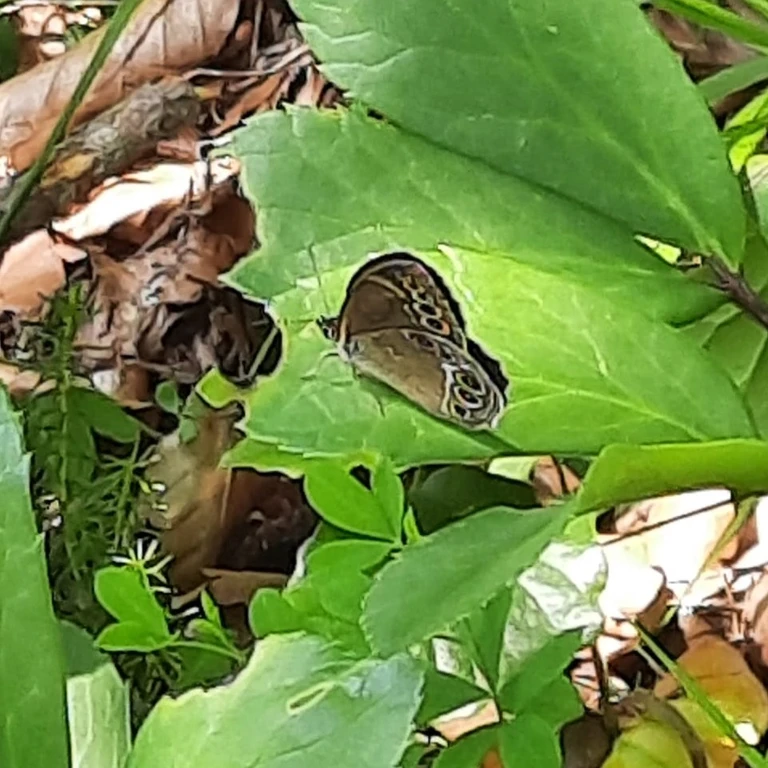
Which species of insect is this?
Lopinga achine (also Pararge achine)
